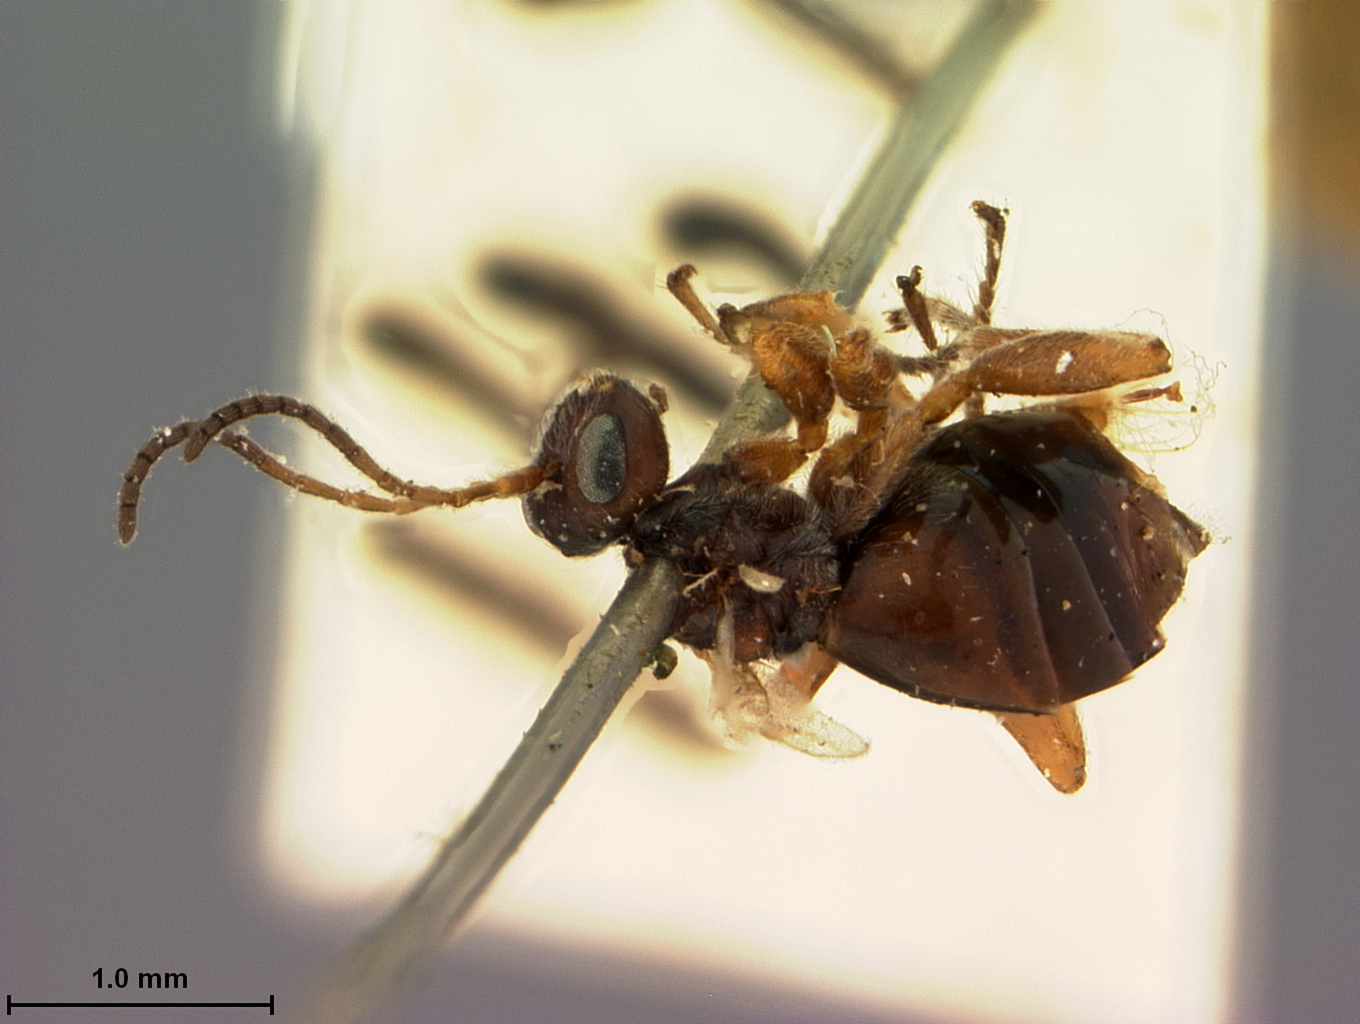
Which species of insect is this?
Philonix nigircollis
